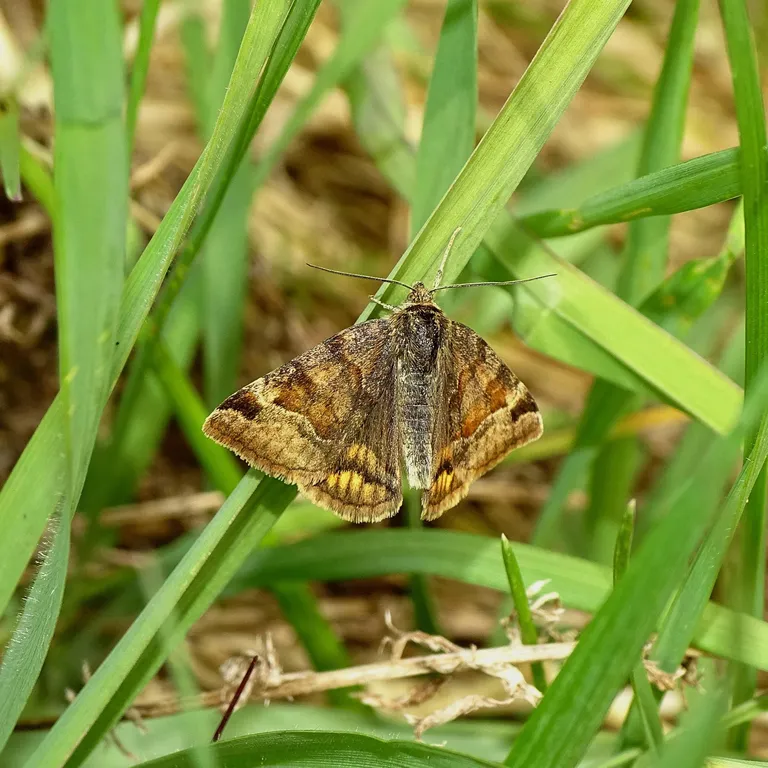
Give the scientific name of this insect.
Euclidia glyphica
